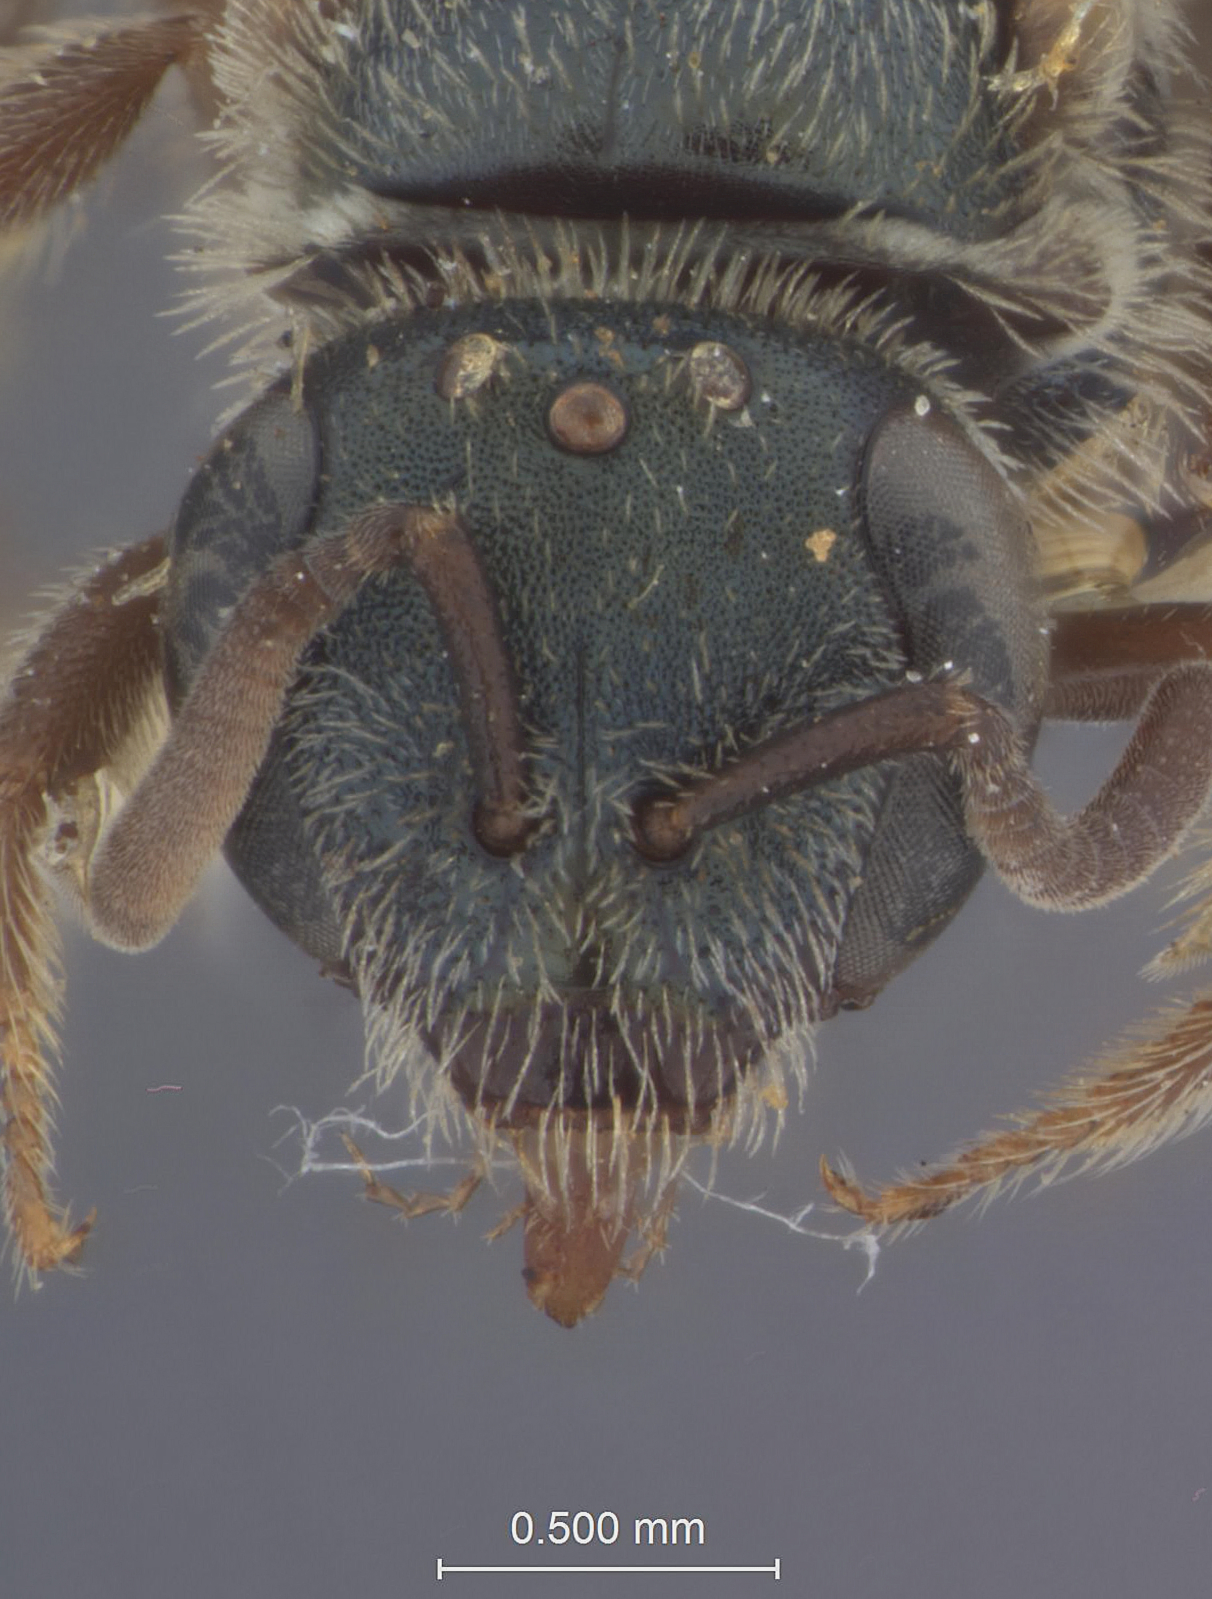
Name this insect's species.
Halictus nevadensis
